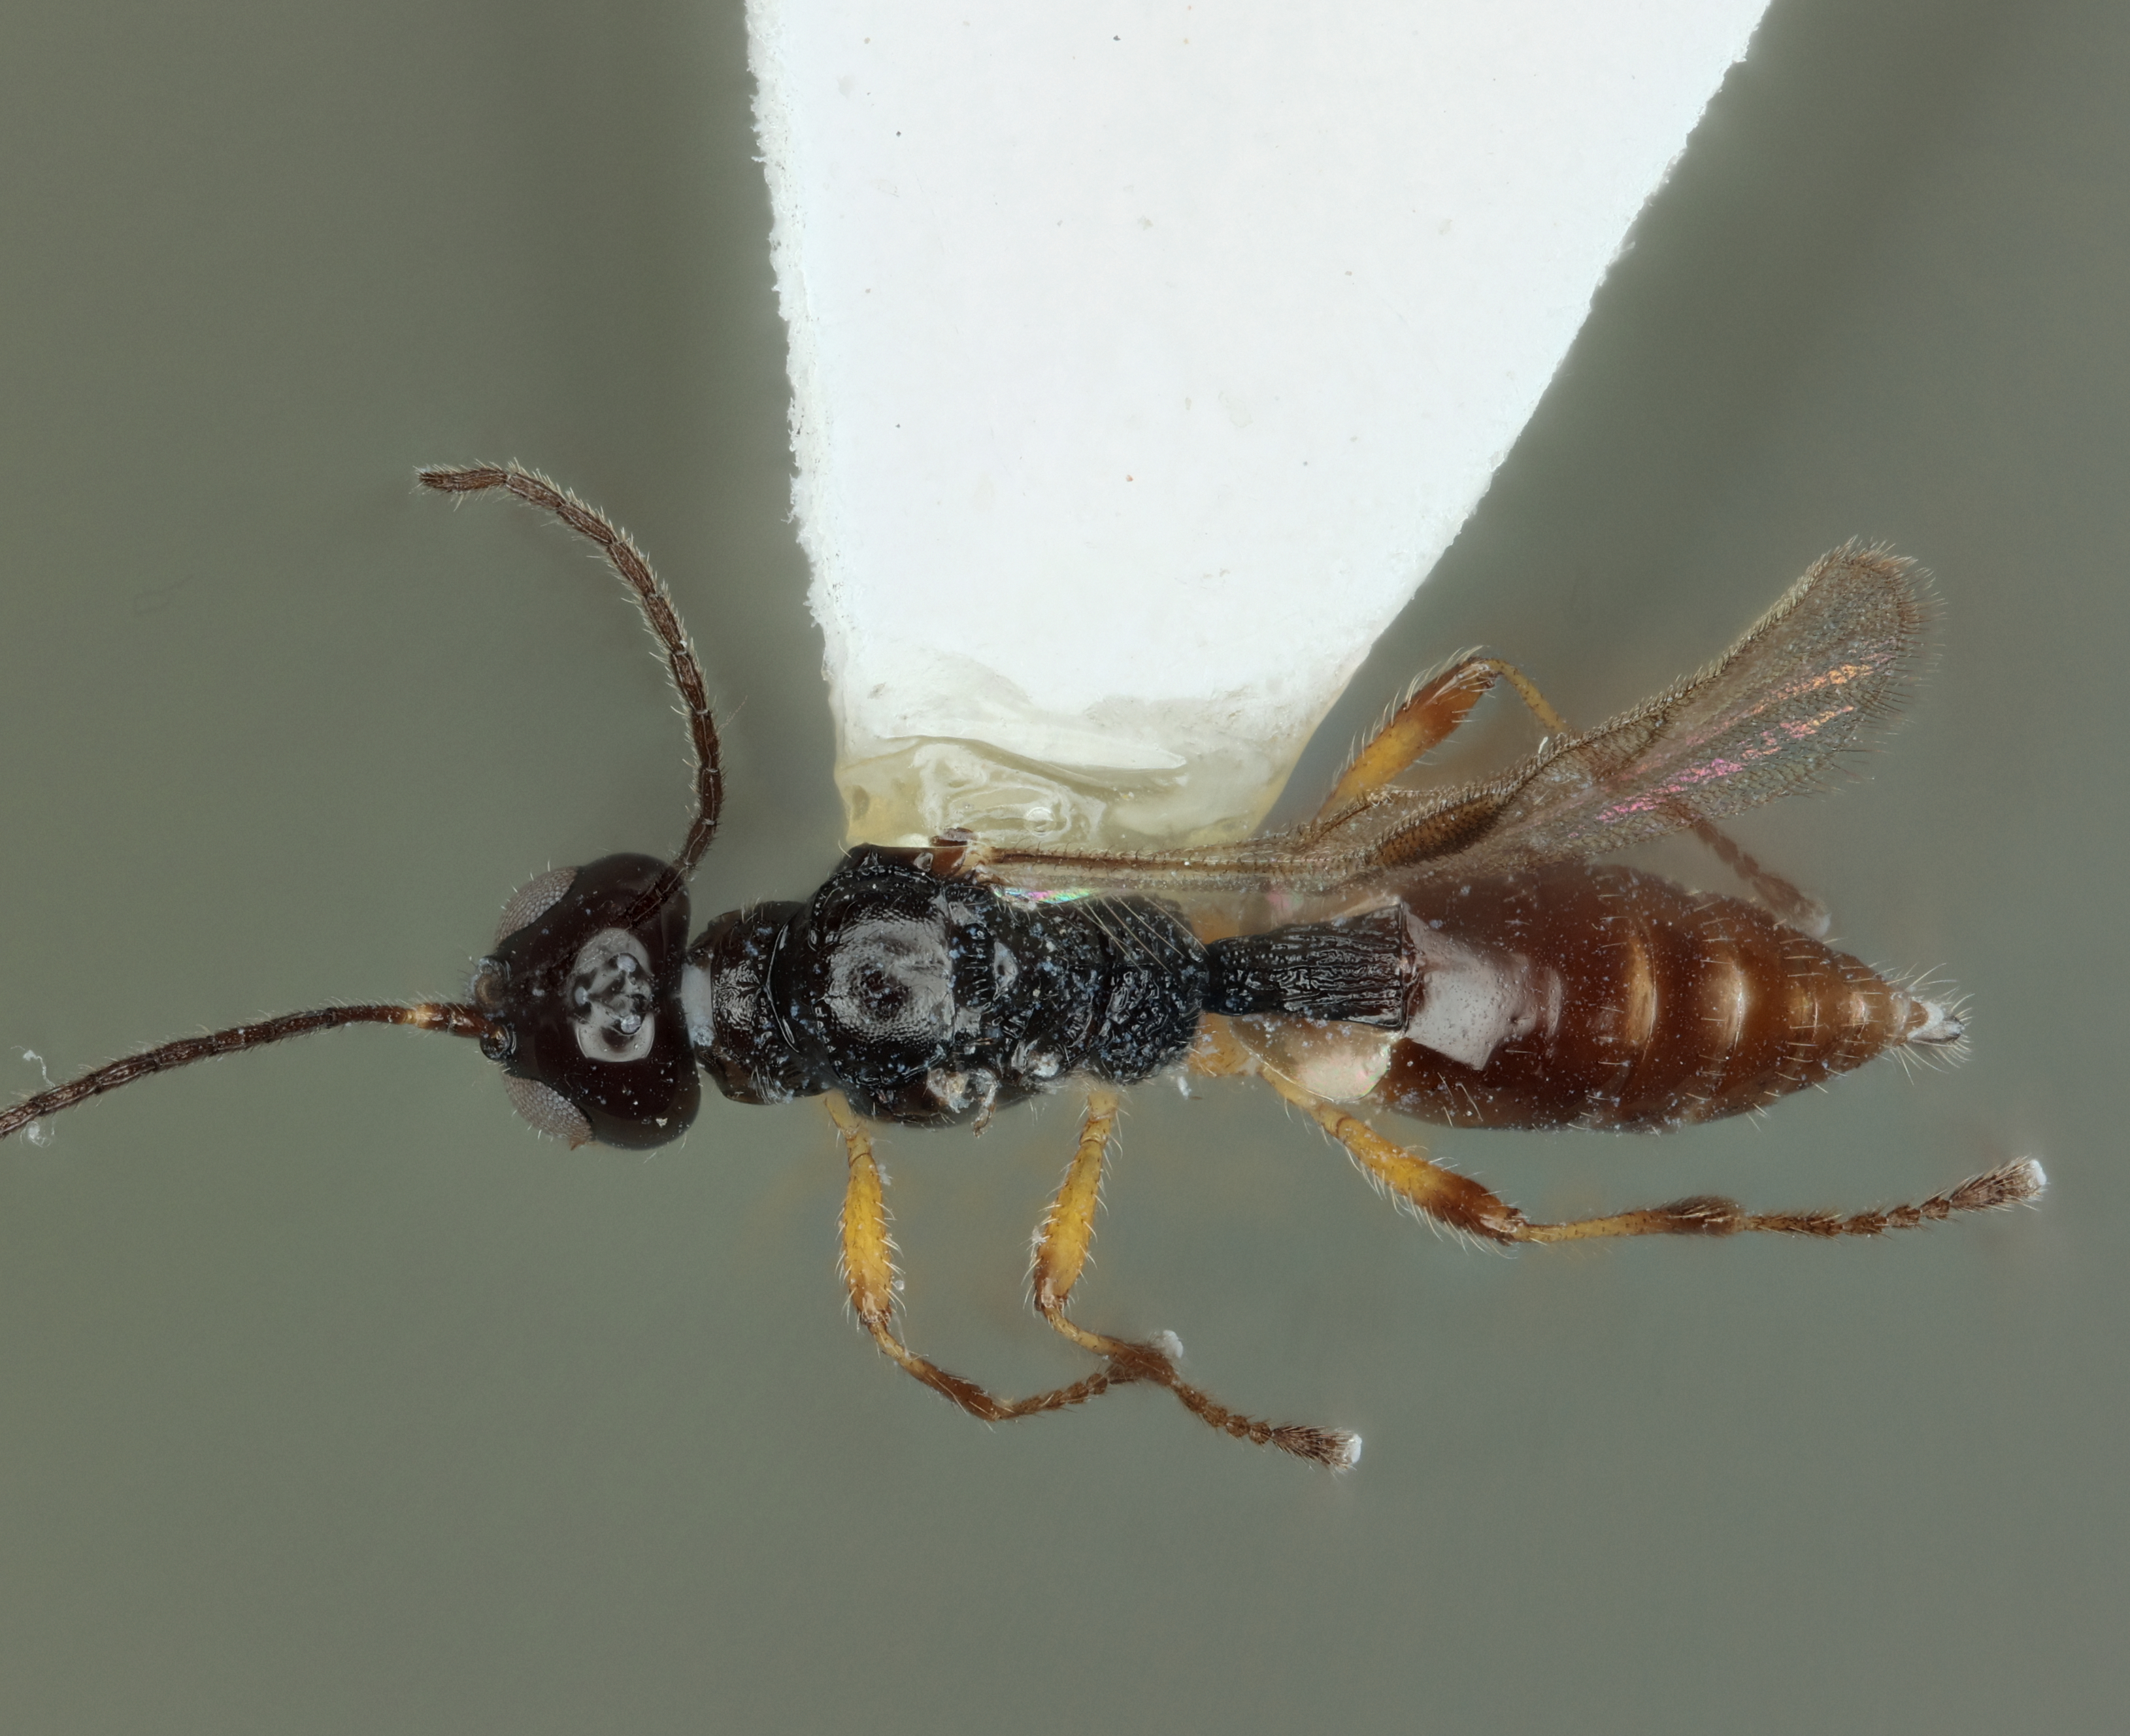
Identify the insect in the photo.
Chaenusa whartoni
